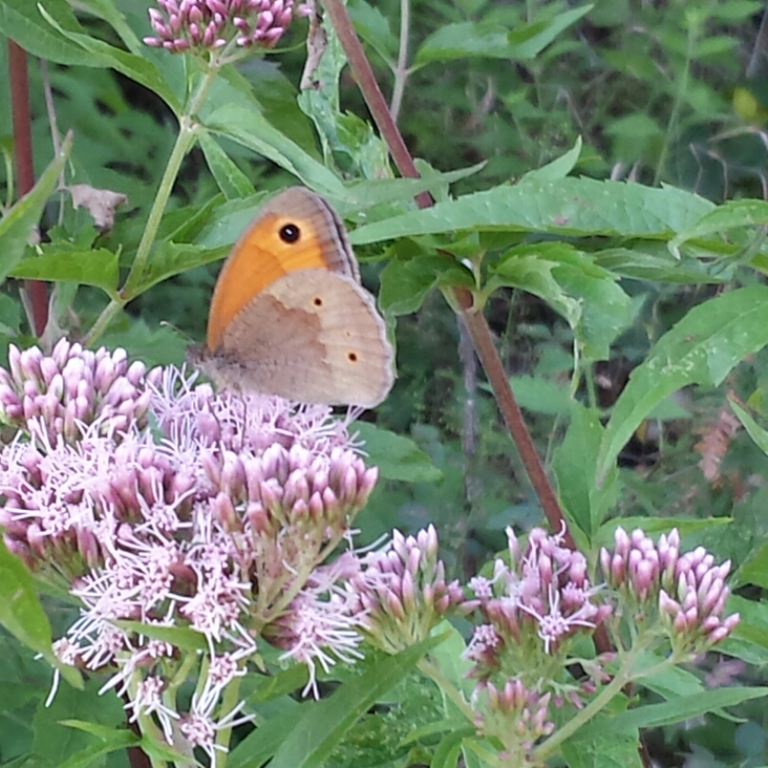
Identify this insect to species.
Maniola jurtina
